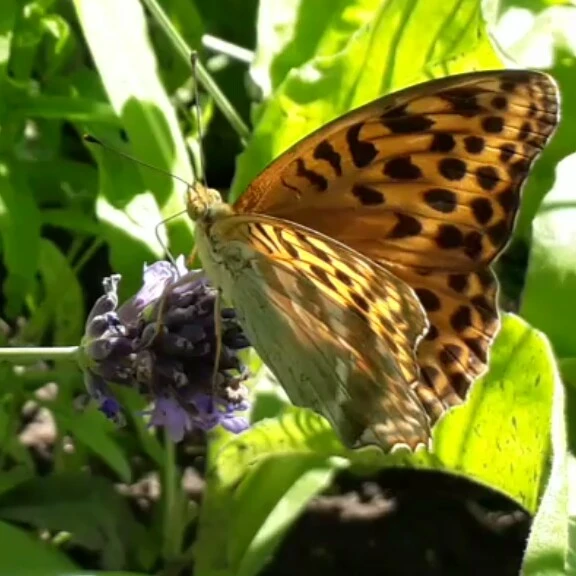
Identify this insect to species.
Argynnis paphia
